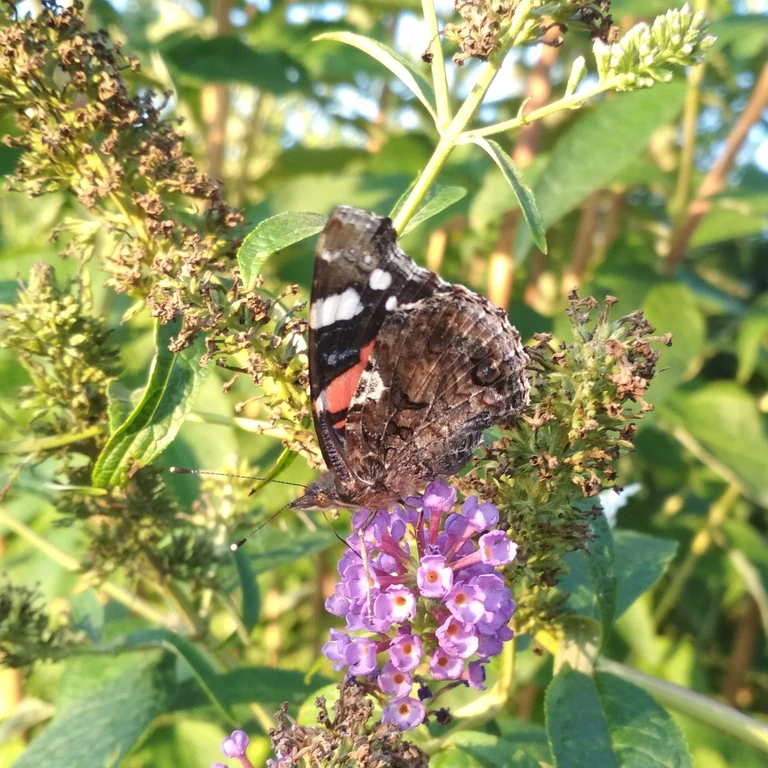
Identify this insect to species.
Vanessa atalanta
